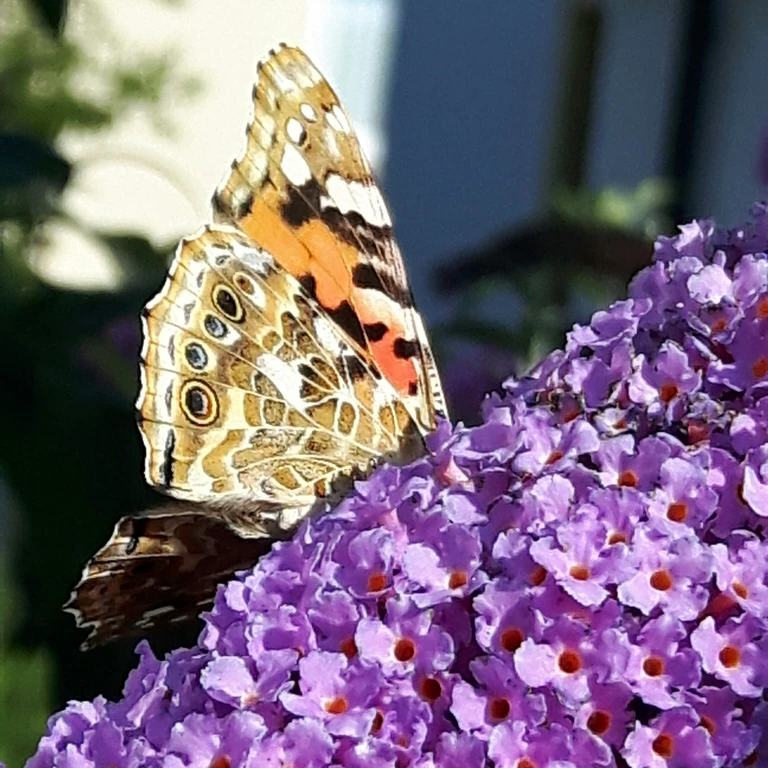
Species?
Vanessa cardui
